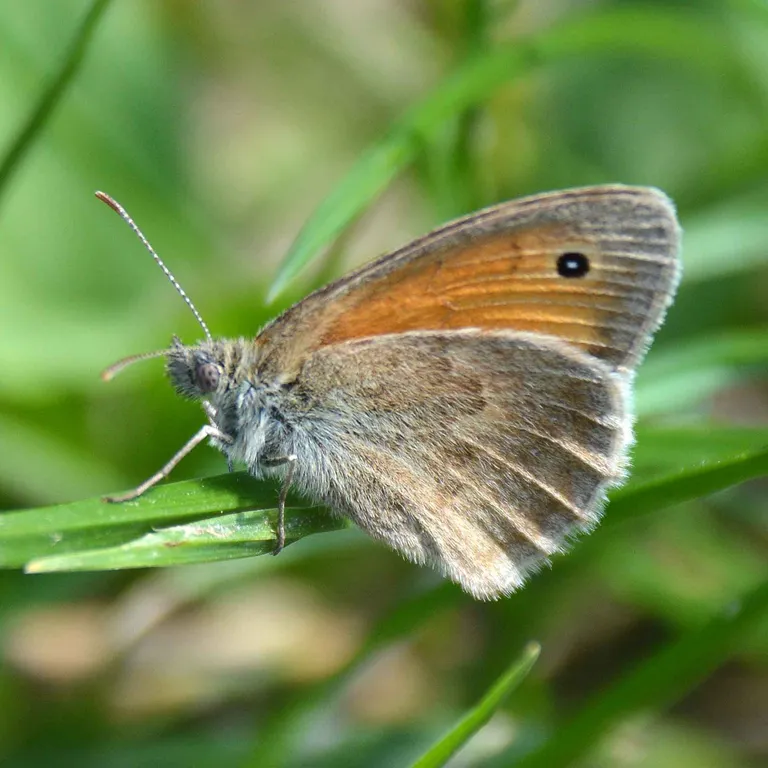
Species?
Coenonympha pamphilus
